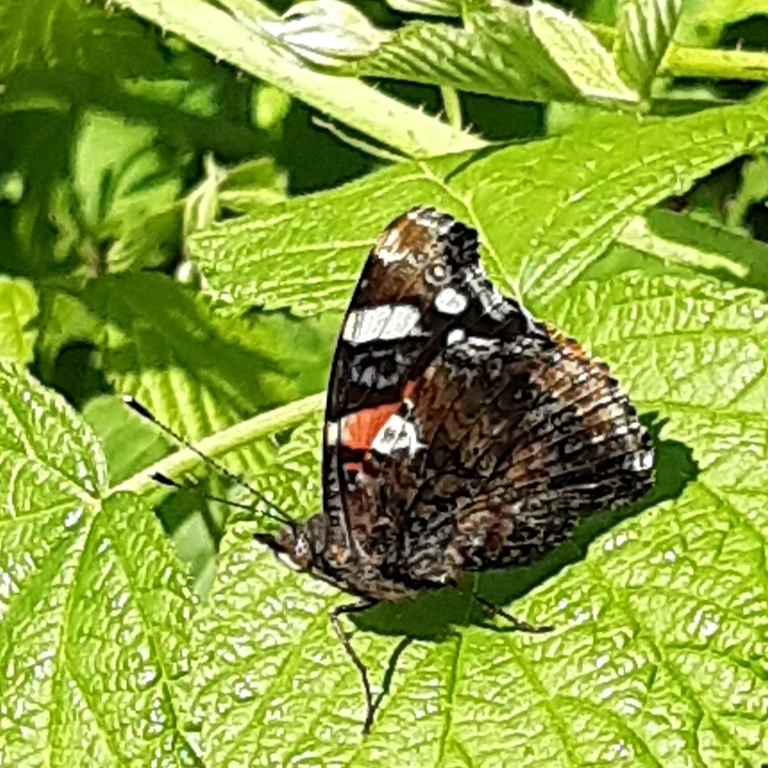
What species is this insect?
Vanessa atalanta
